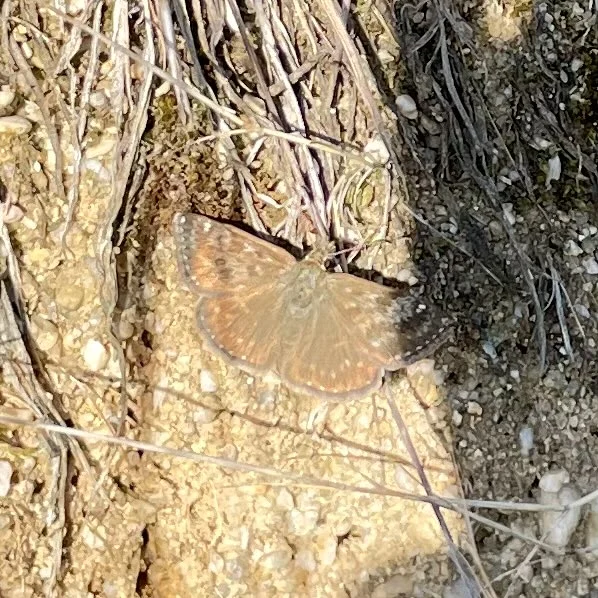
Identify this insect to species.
Erynnis tages
